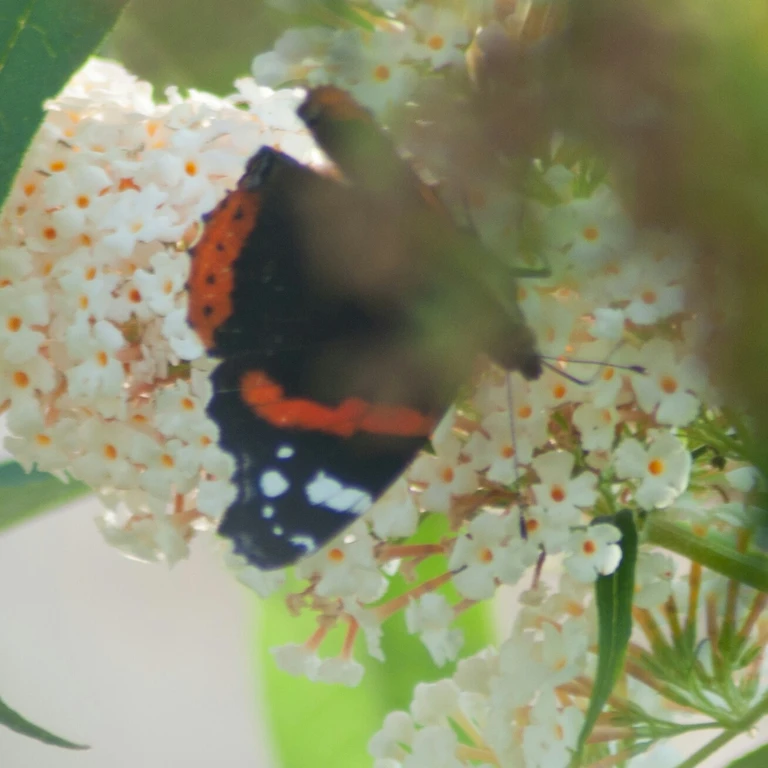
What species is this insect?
Vanessa atalanta
